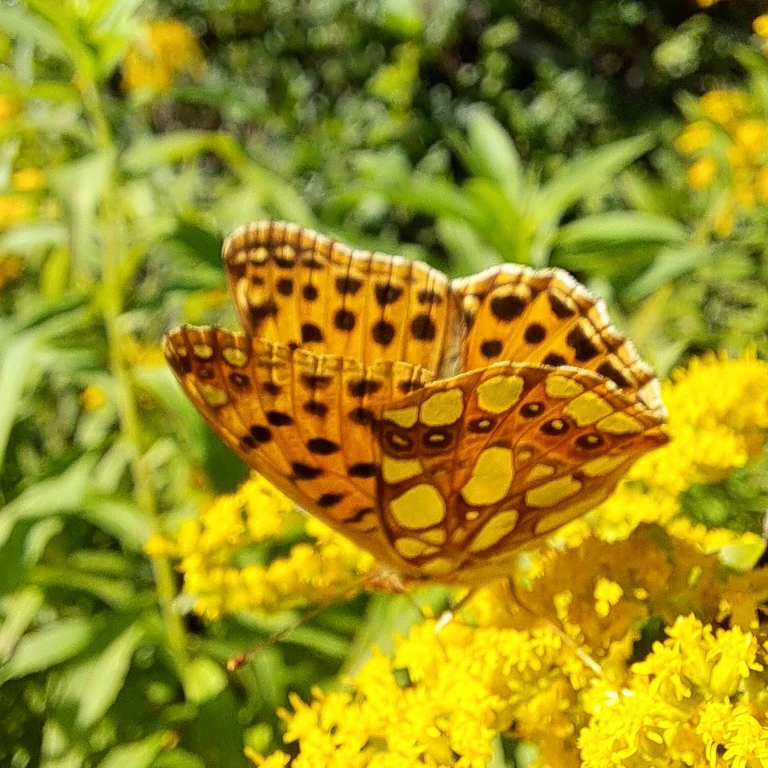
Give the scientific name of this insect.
Issoria lathonia
